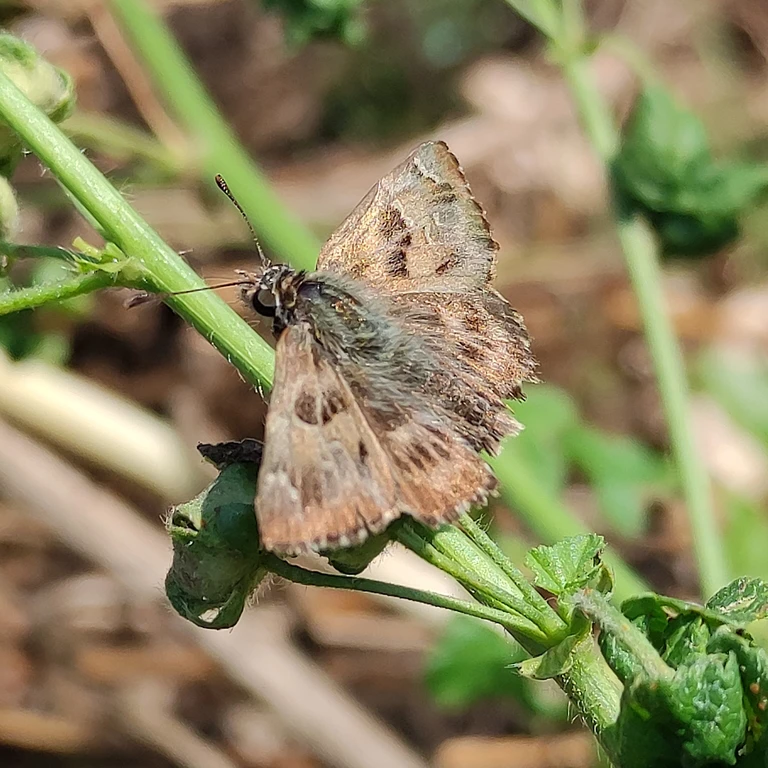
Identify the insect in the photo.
Carcharodus alceae
